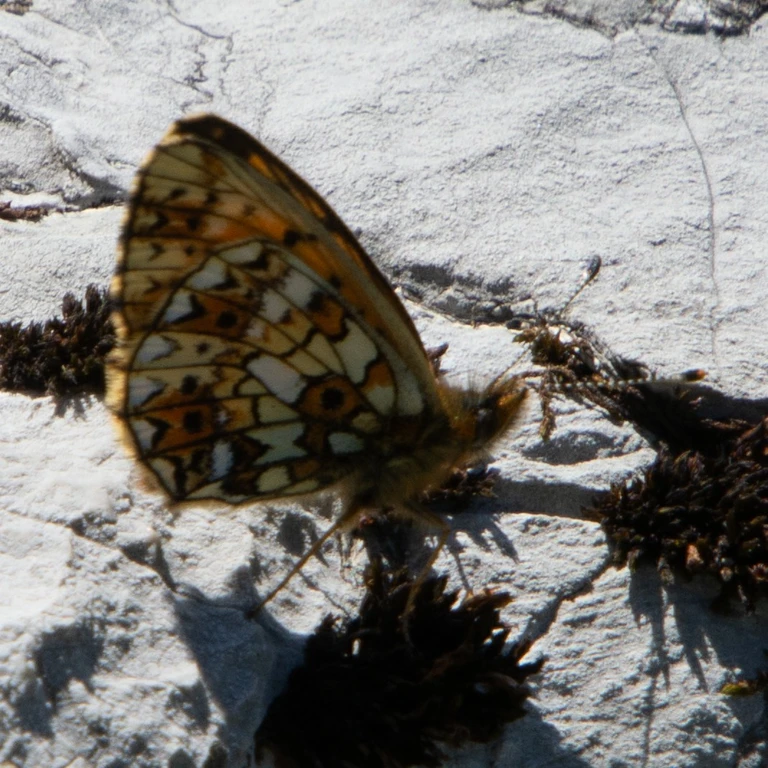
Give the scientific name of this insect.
Boloria selene
